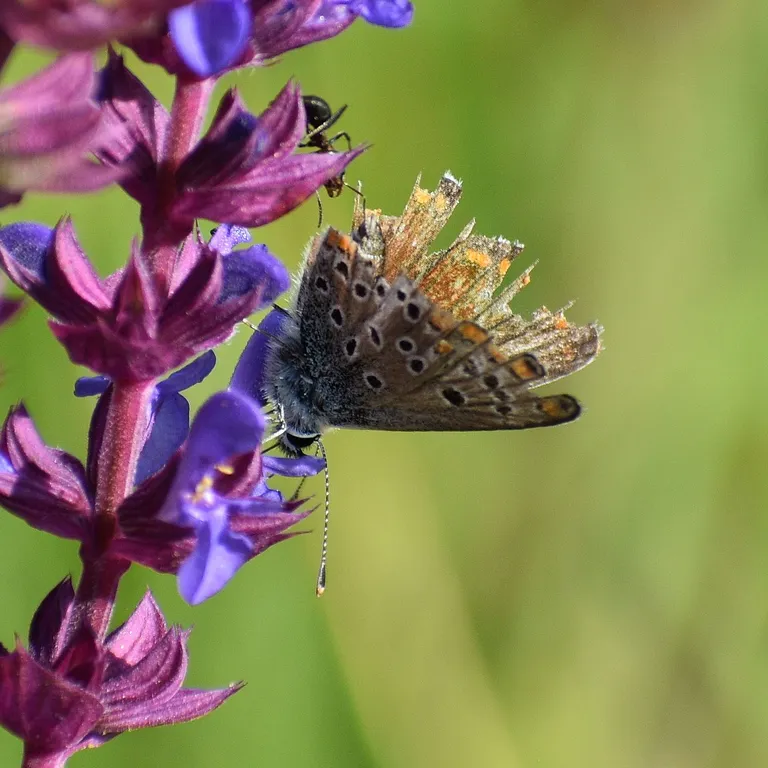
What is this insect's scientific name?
Aricia agestis/artaxerxes
